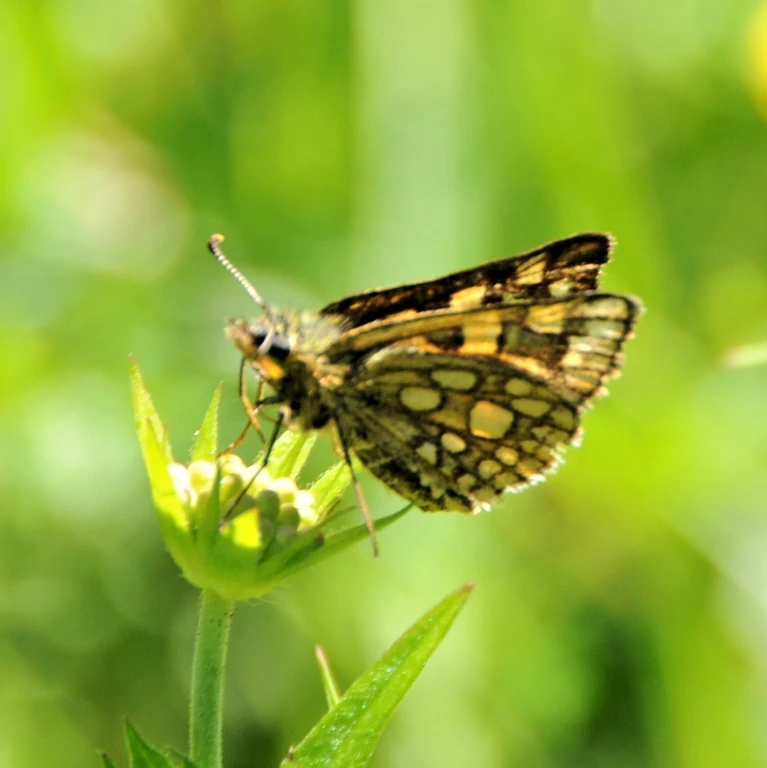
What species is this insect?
Carterocephalus palaemon
